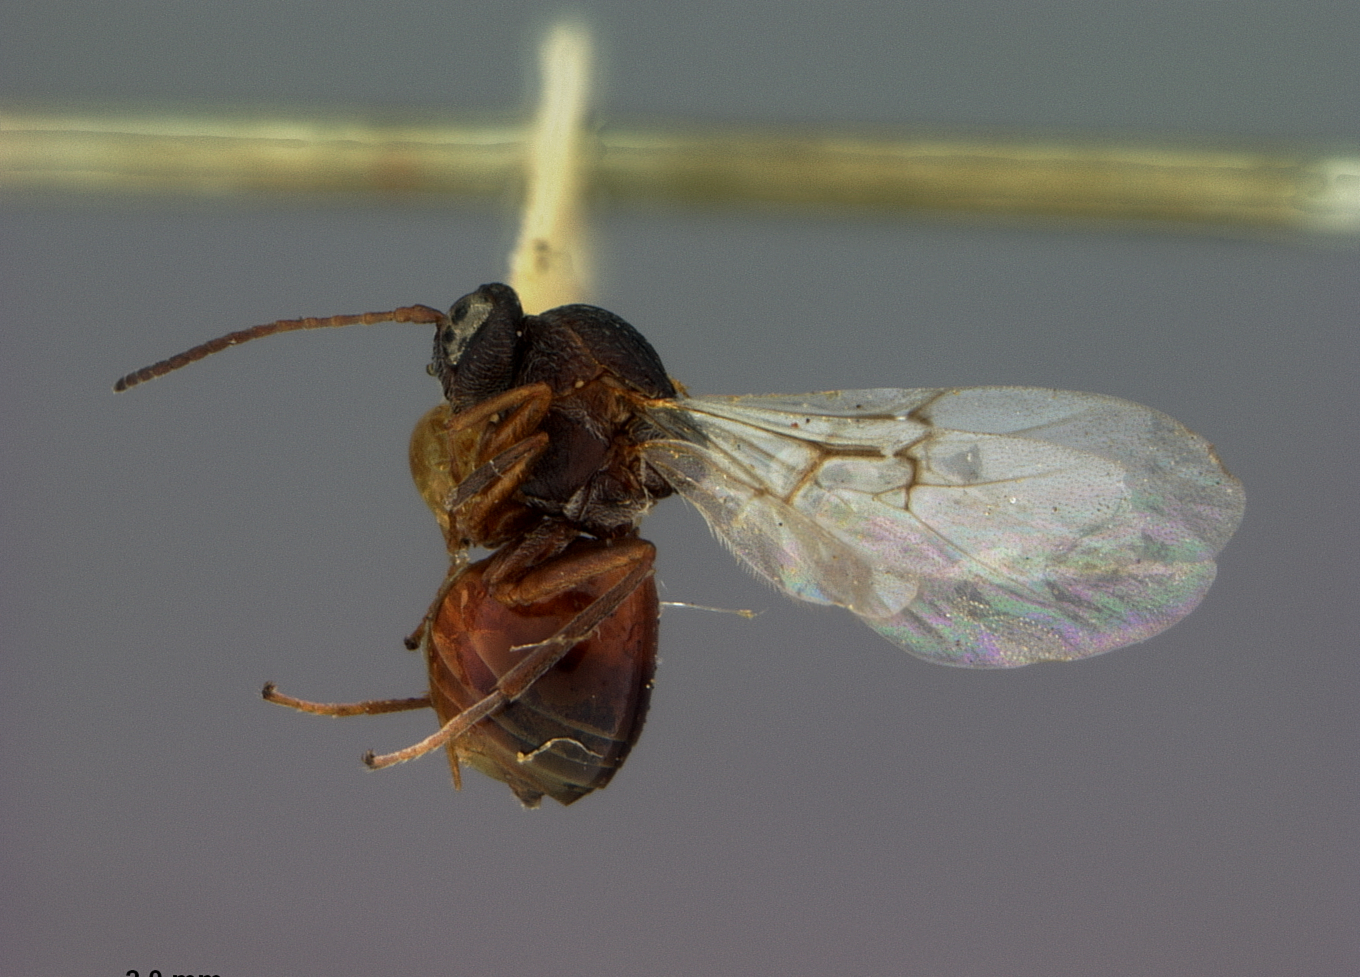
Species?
Andricus rugulosus
